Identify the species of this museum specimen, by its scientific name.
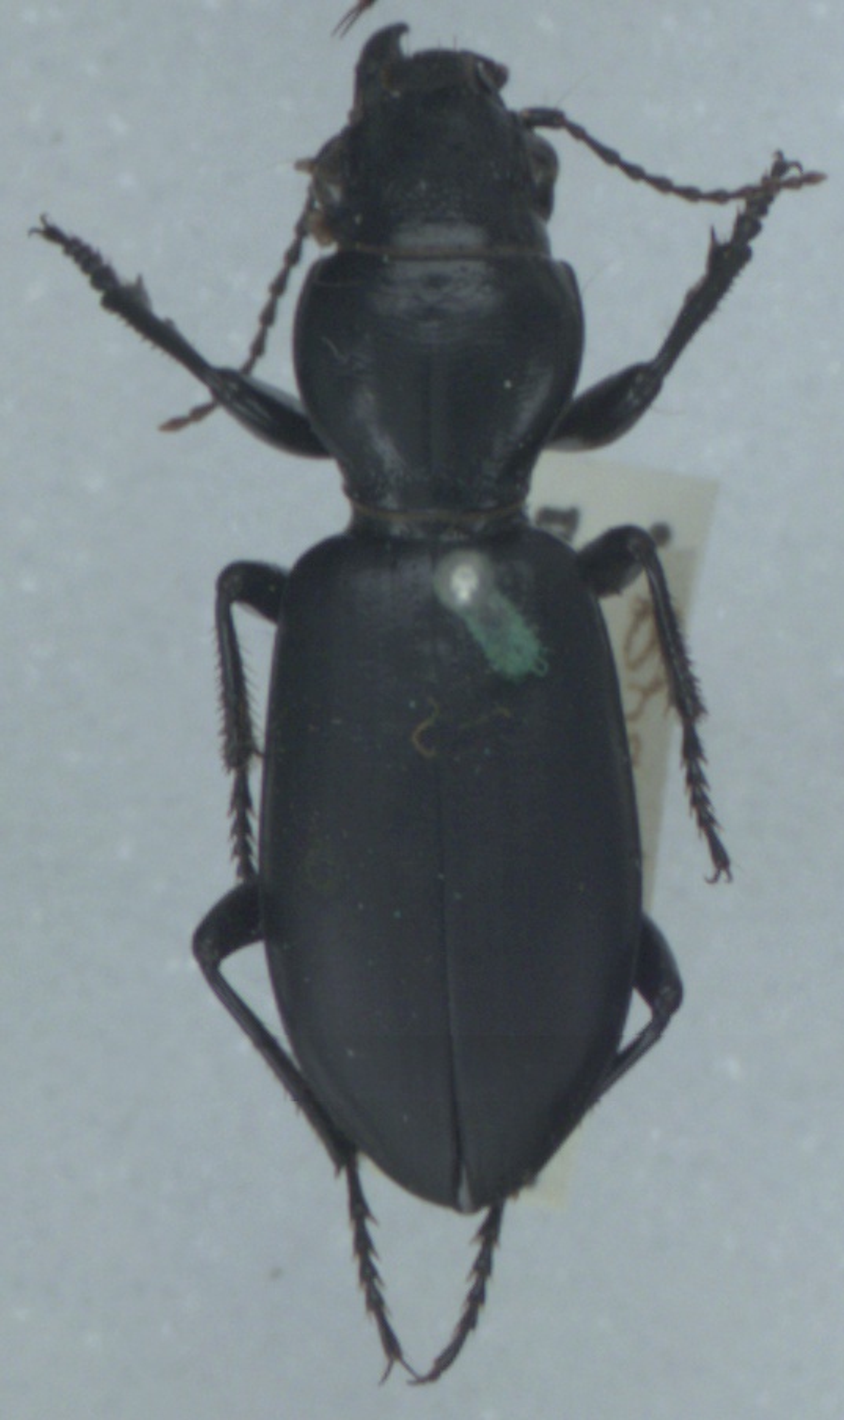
Broscus cephalotes
